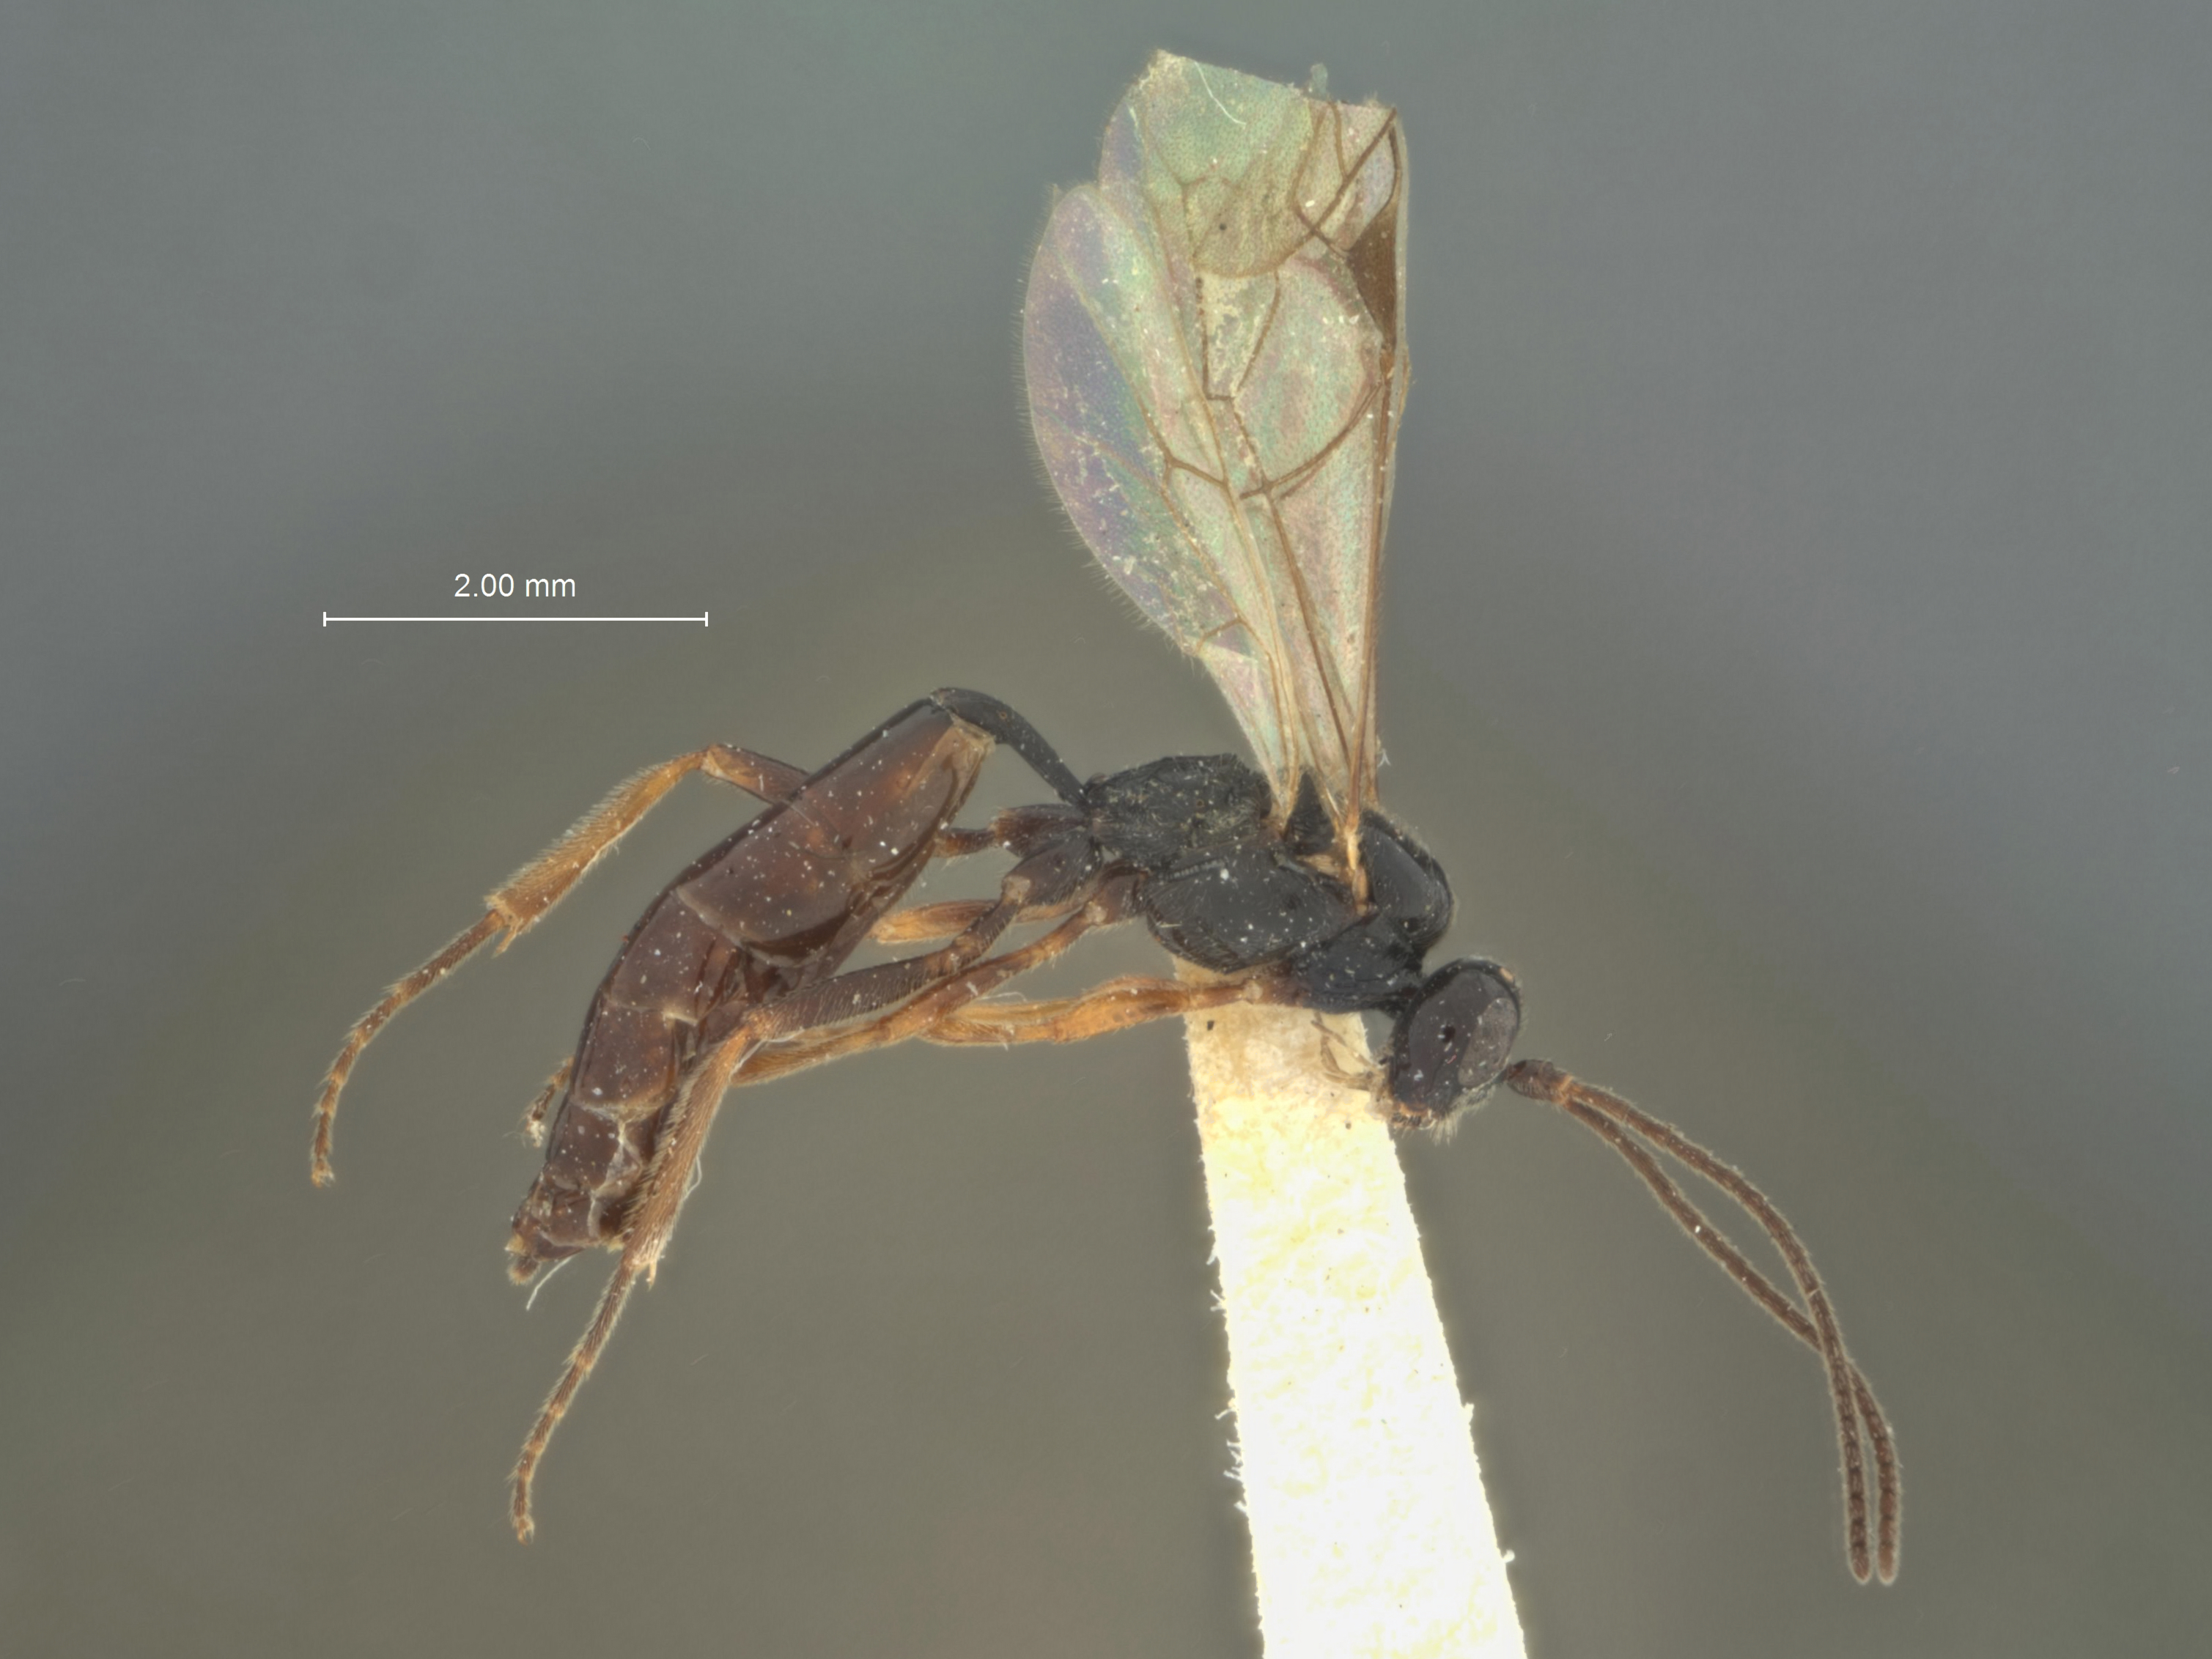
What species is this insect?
Exolytus niger
